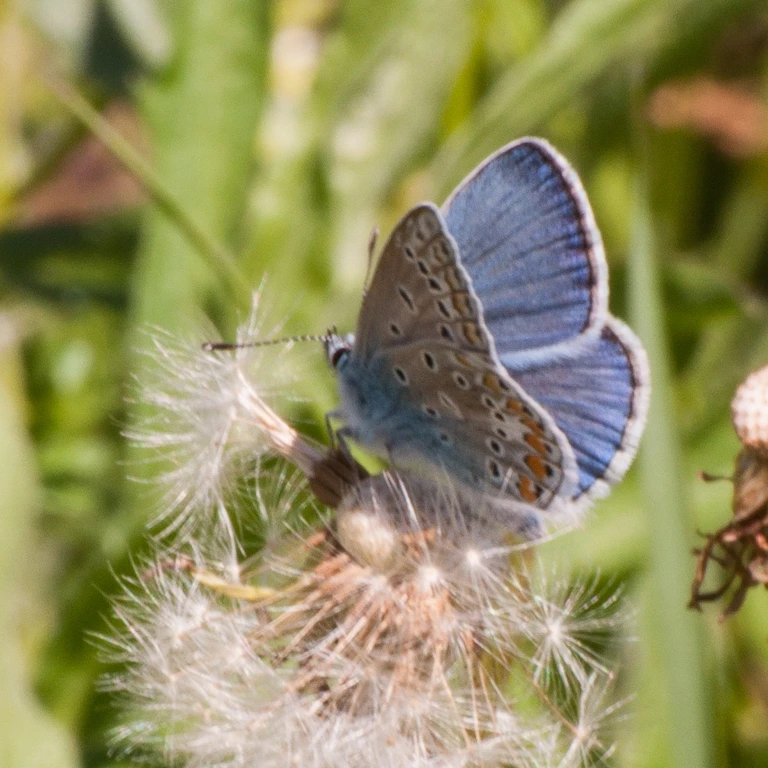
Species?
Polyommatus icarus
